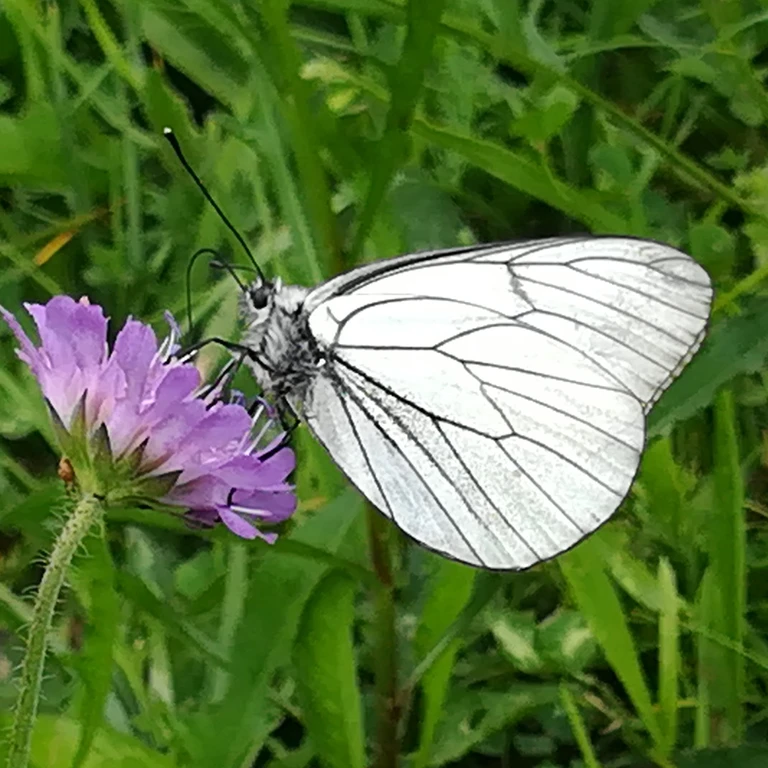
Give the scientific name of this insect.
Aporia crataegi
